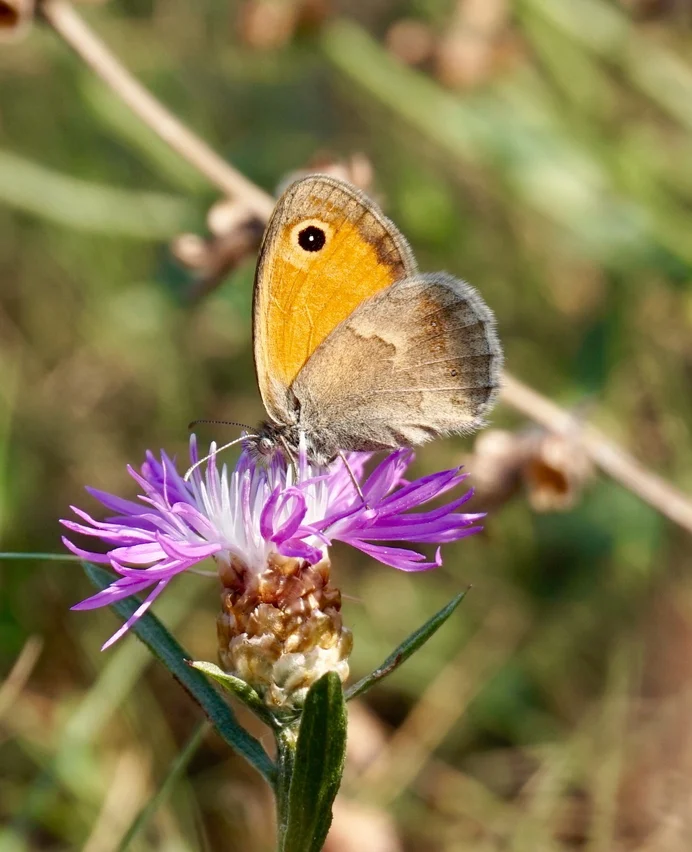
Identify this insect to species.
Coenonympha pamphilus
